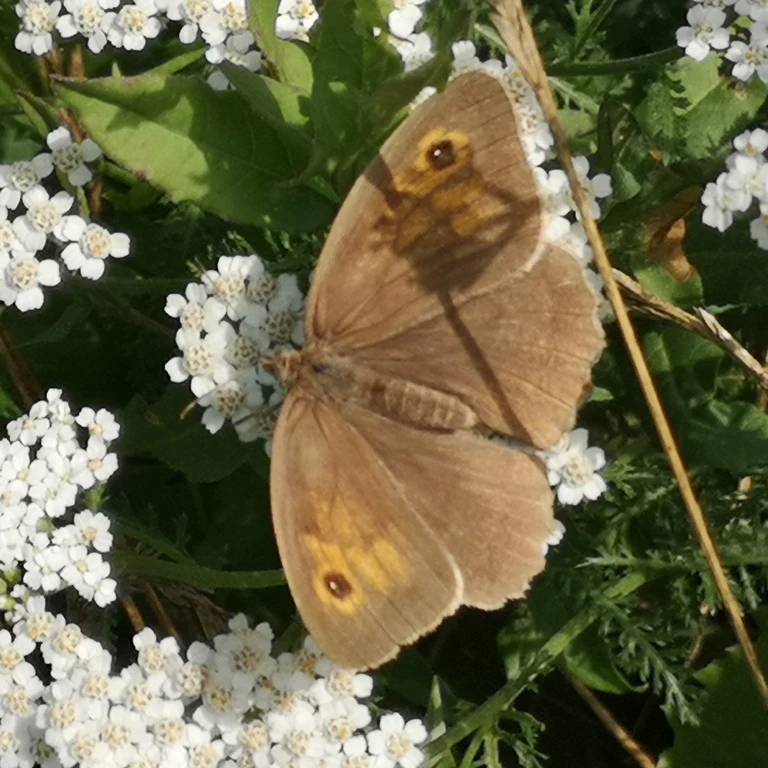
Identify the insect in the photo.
Maniola jurtina
